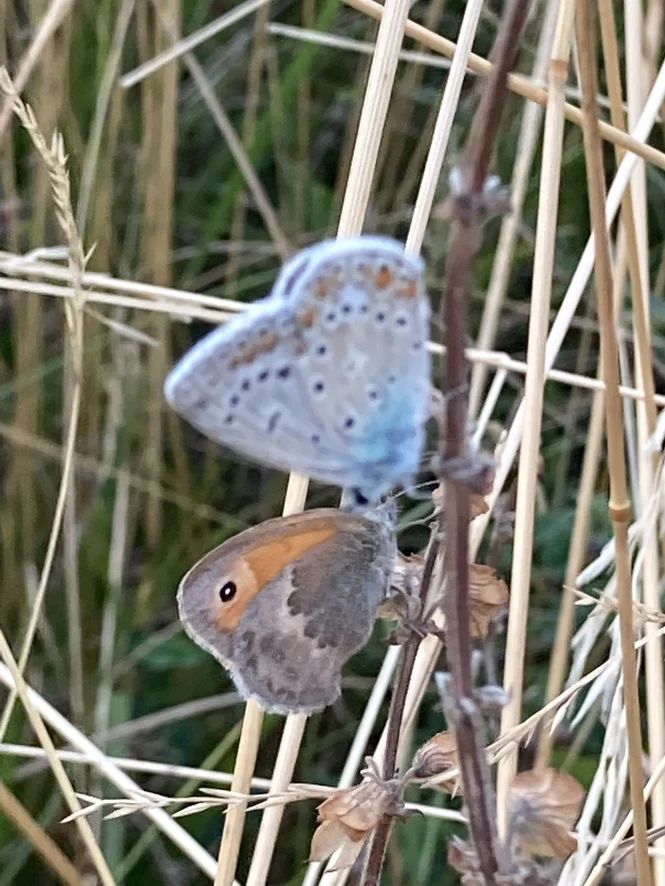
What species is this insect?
Coenonympha pamphilus
